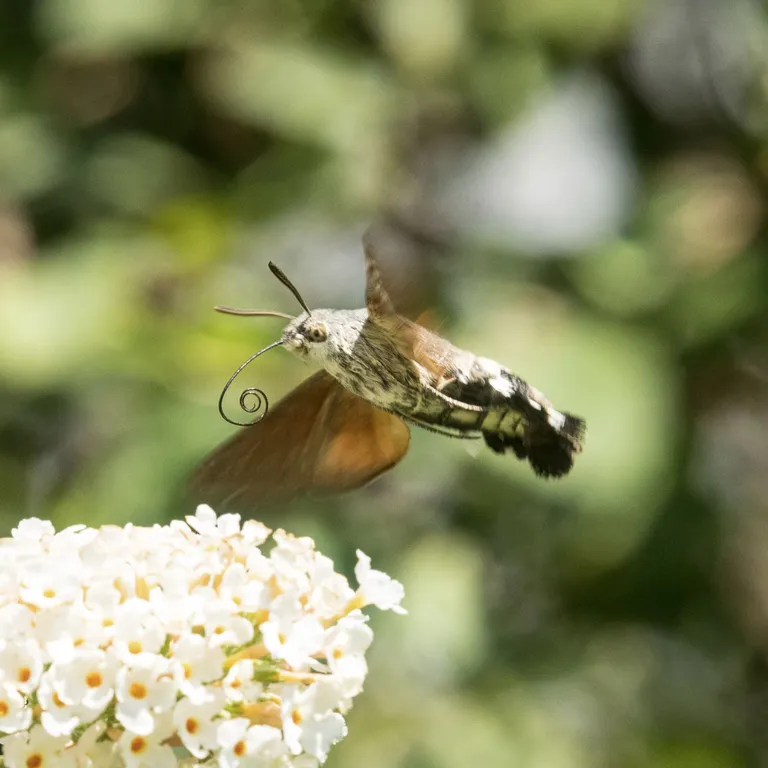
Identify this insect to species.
Macroglossum stellatarum
